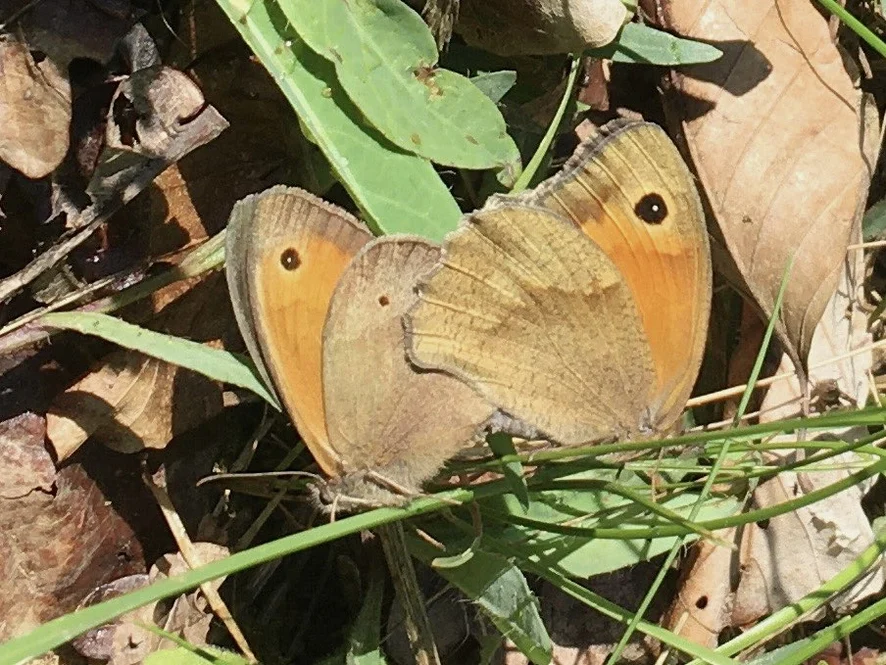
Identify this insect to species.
Maniola jurtina
